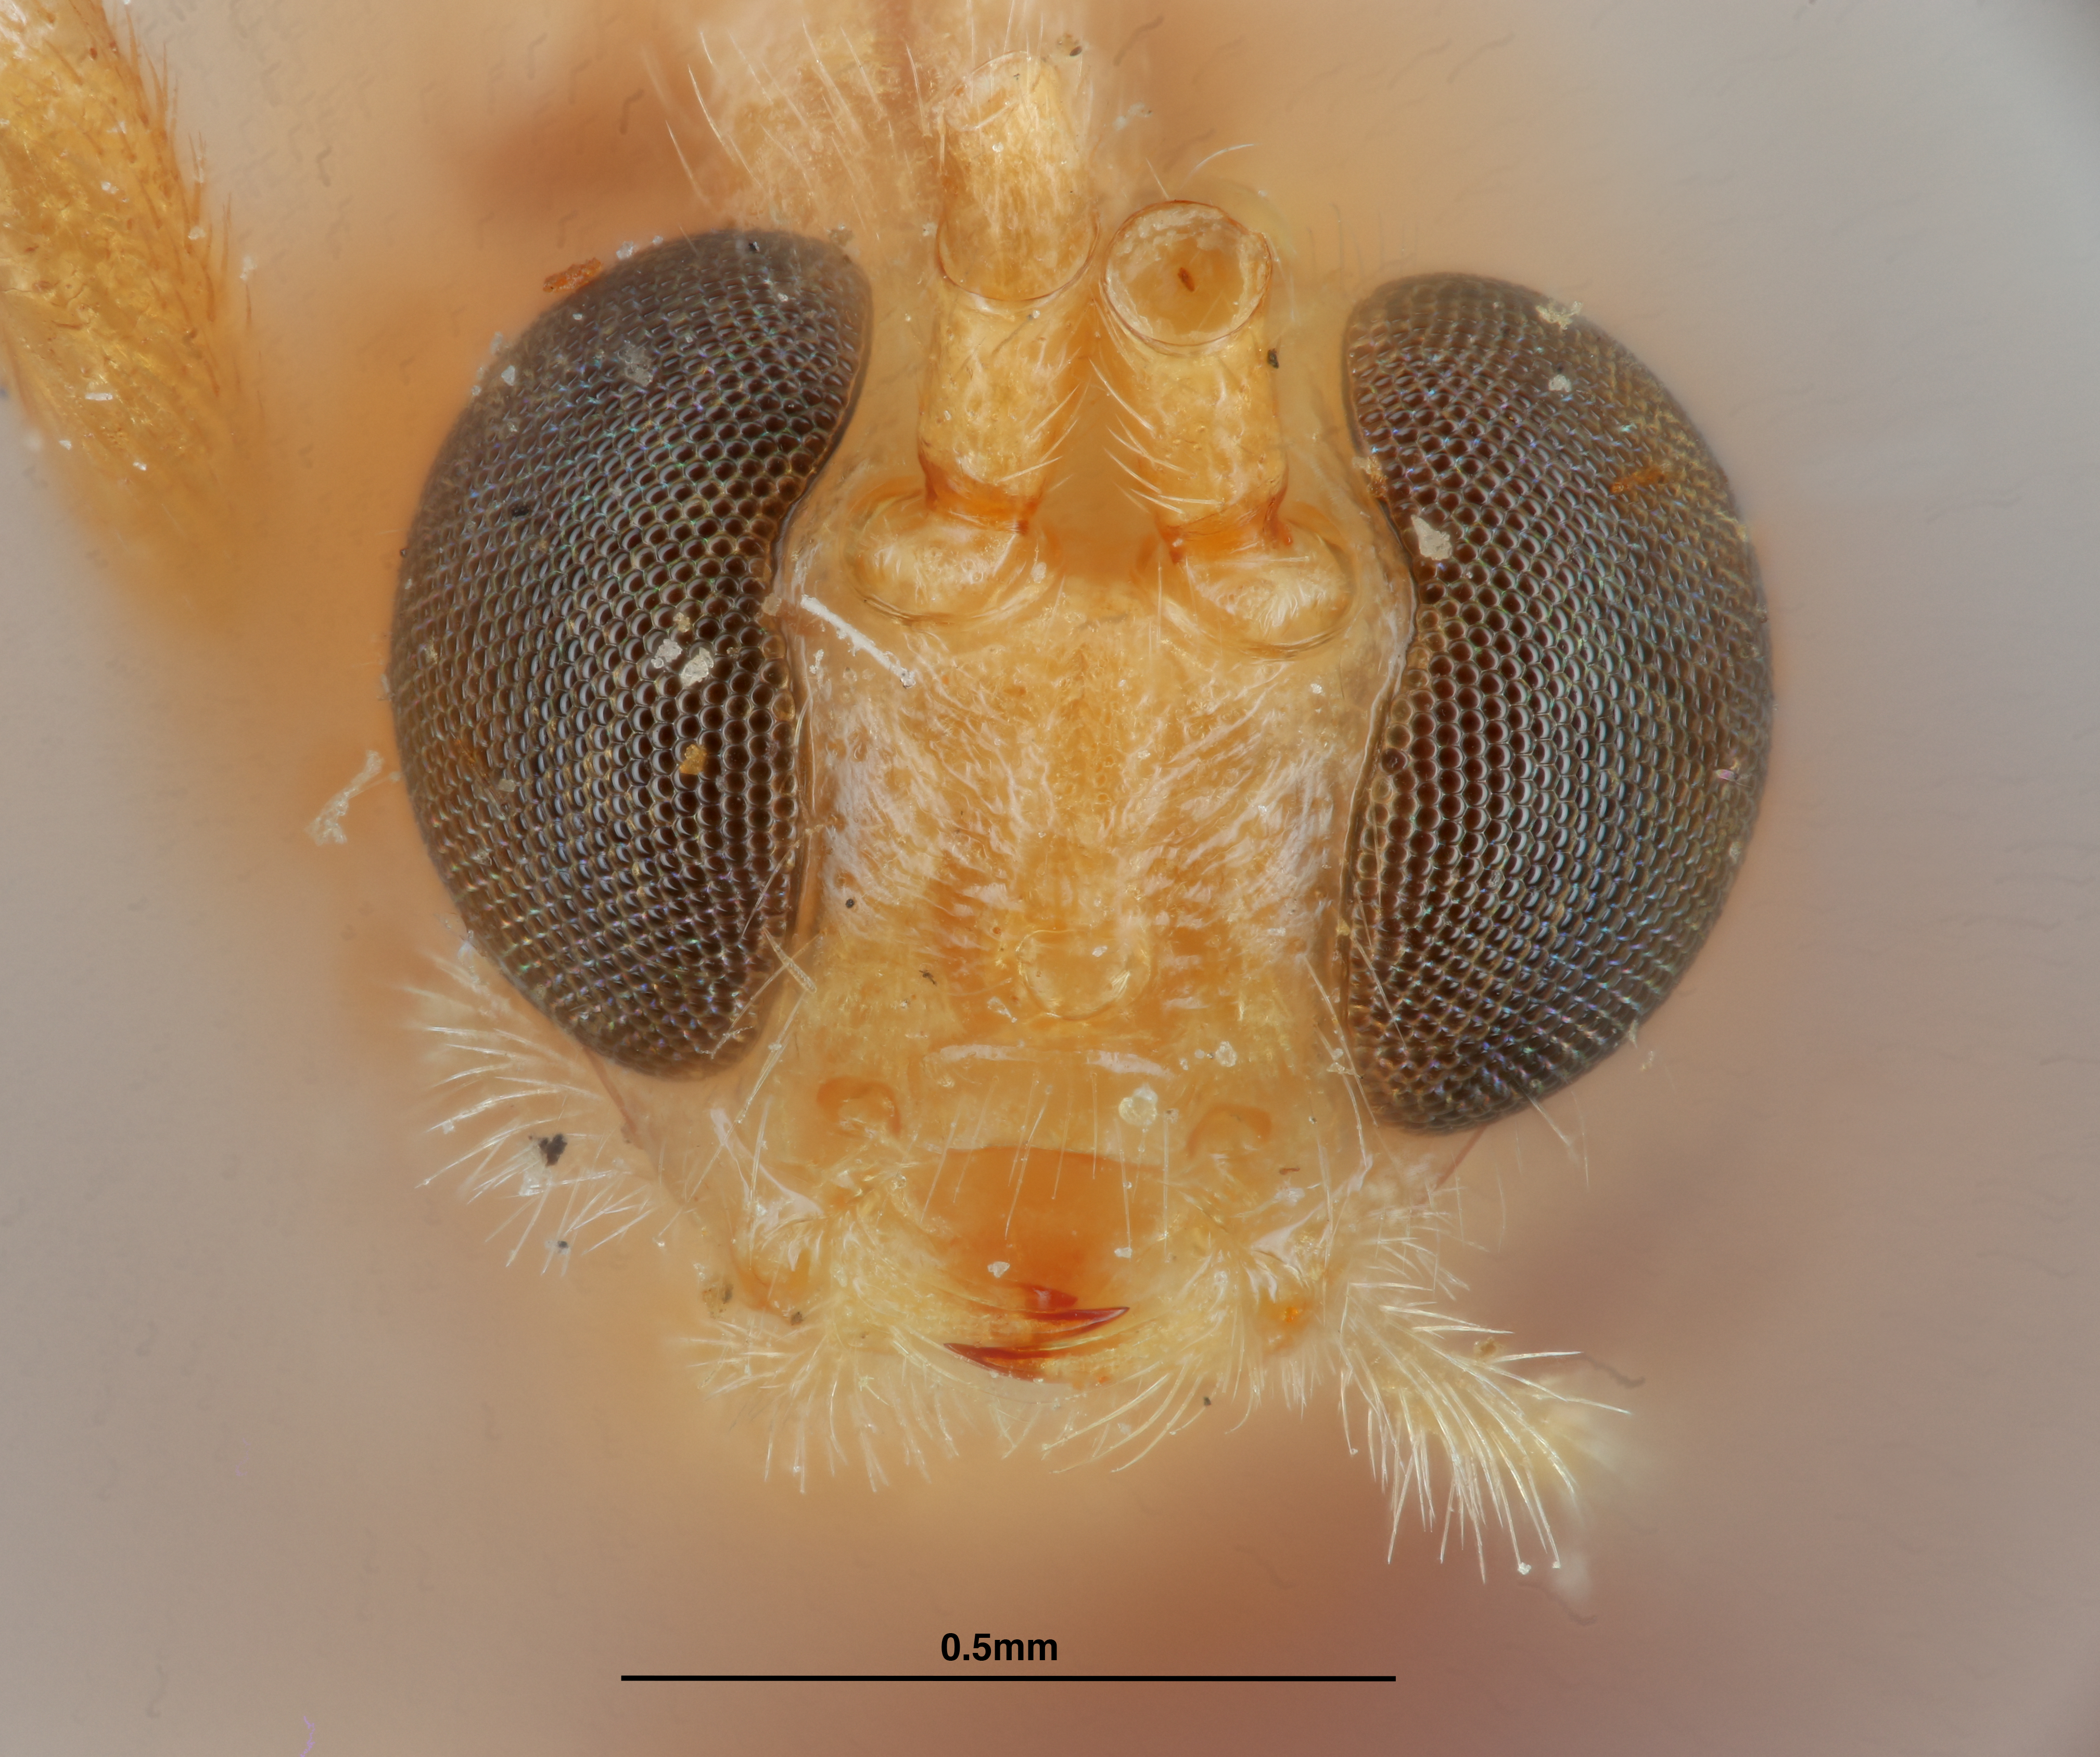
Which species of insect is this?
Rhogas palavanicus
